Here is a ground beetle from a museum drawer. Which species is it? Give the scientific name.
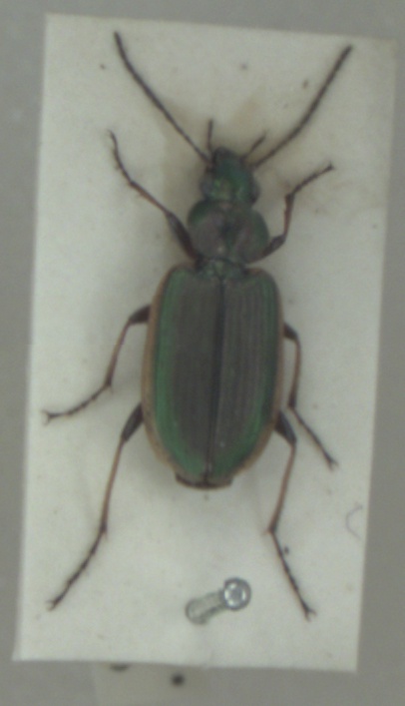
Agonum marginatum
